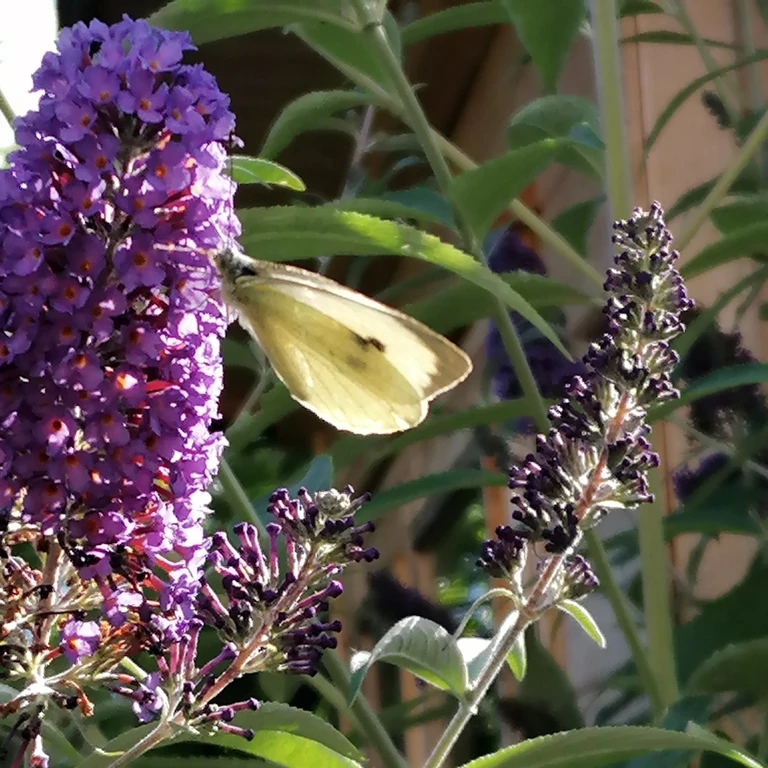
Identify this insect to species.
Pieris brassicae
